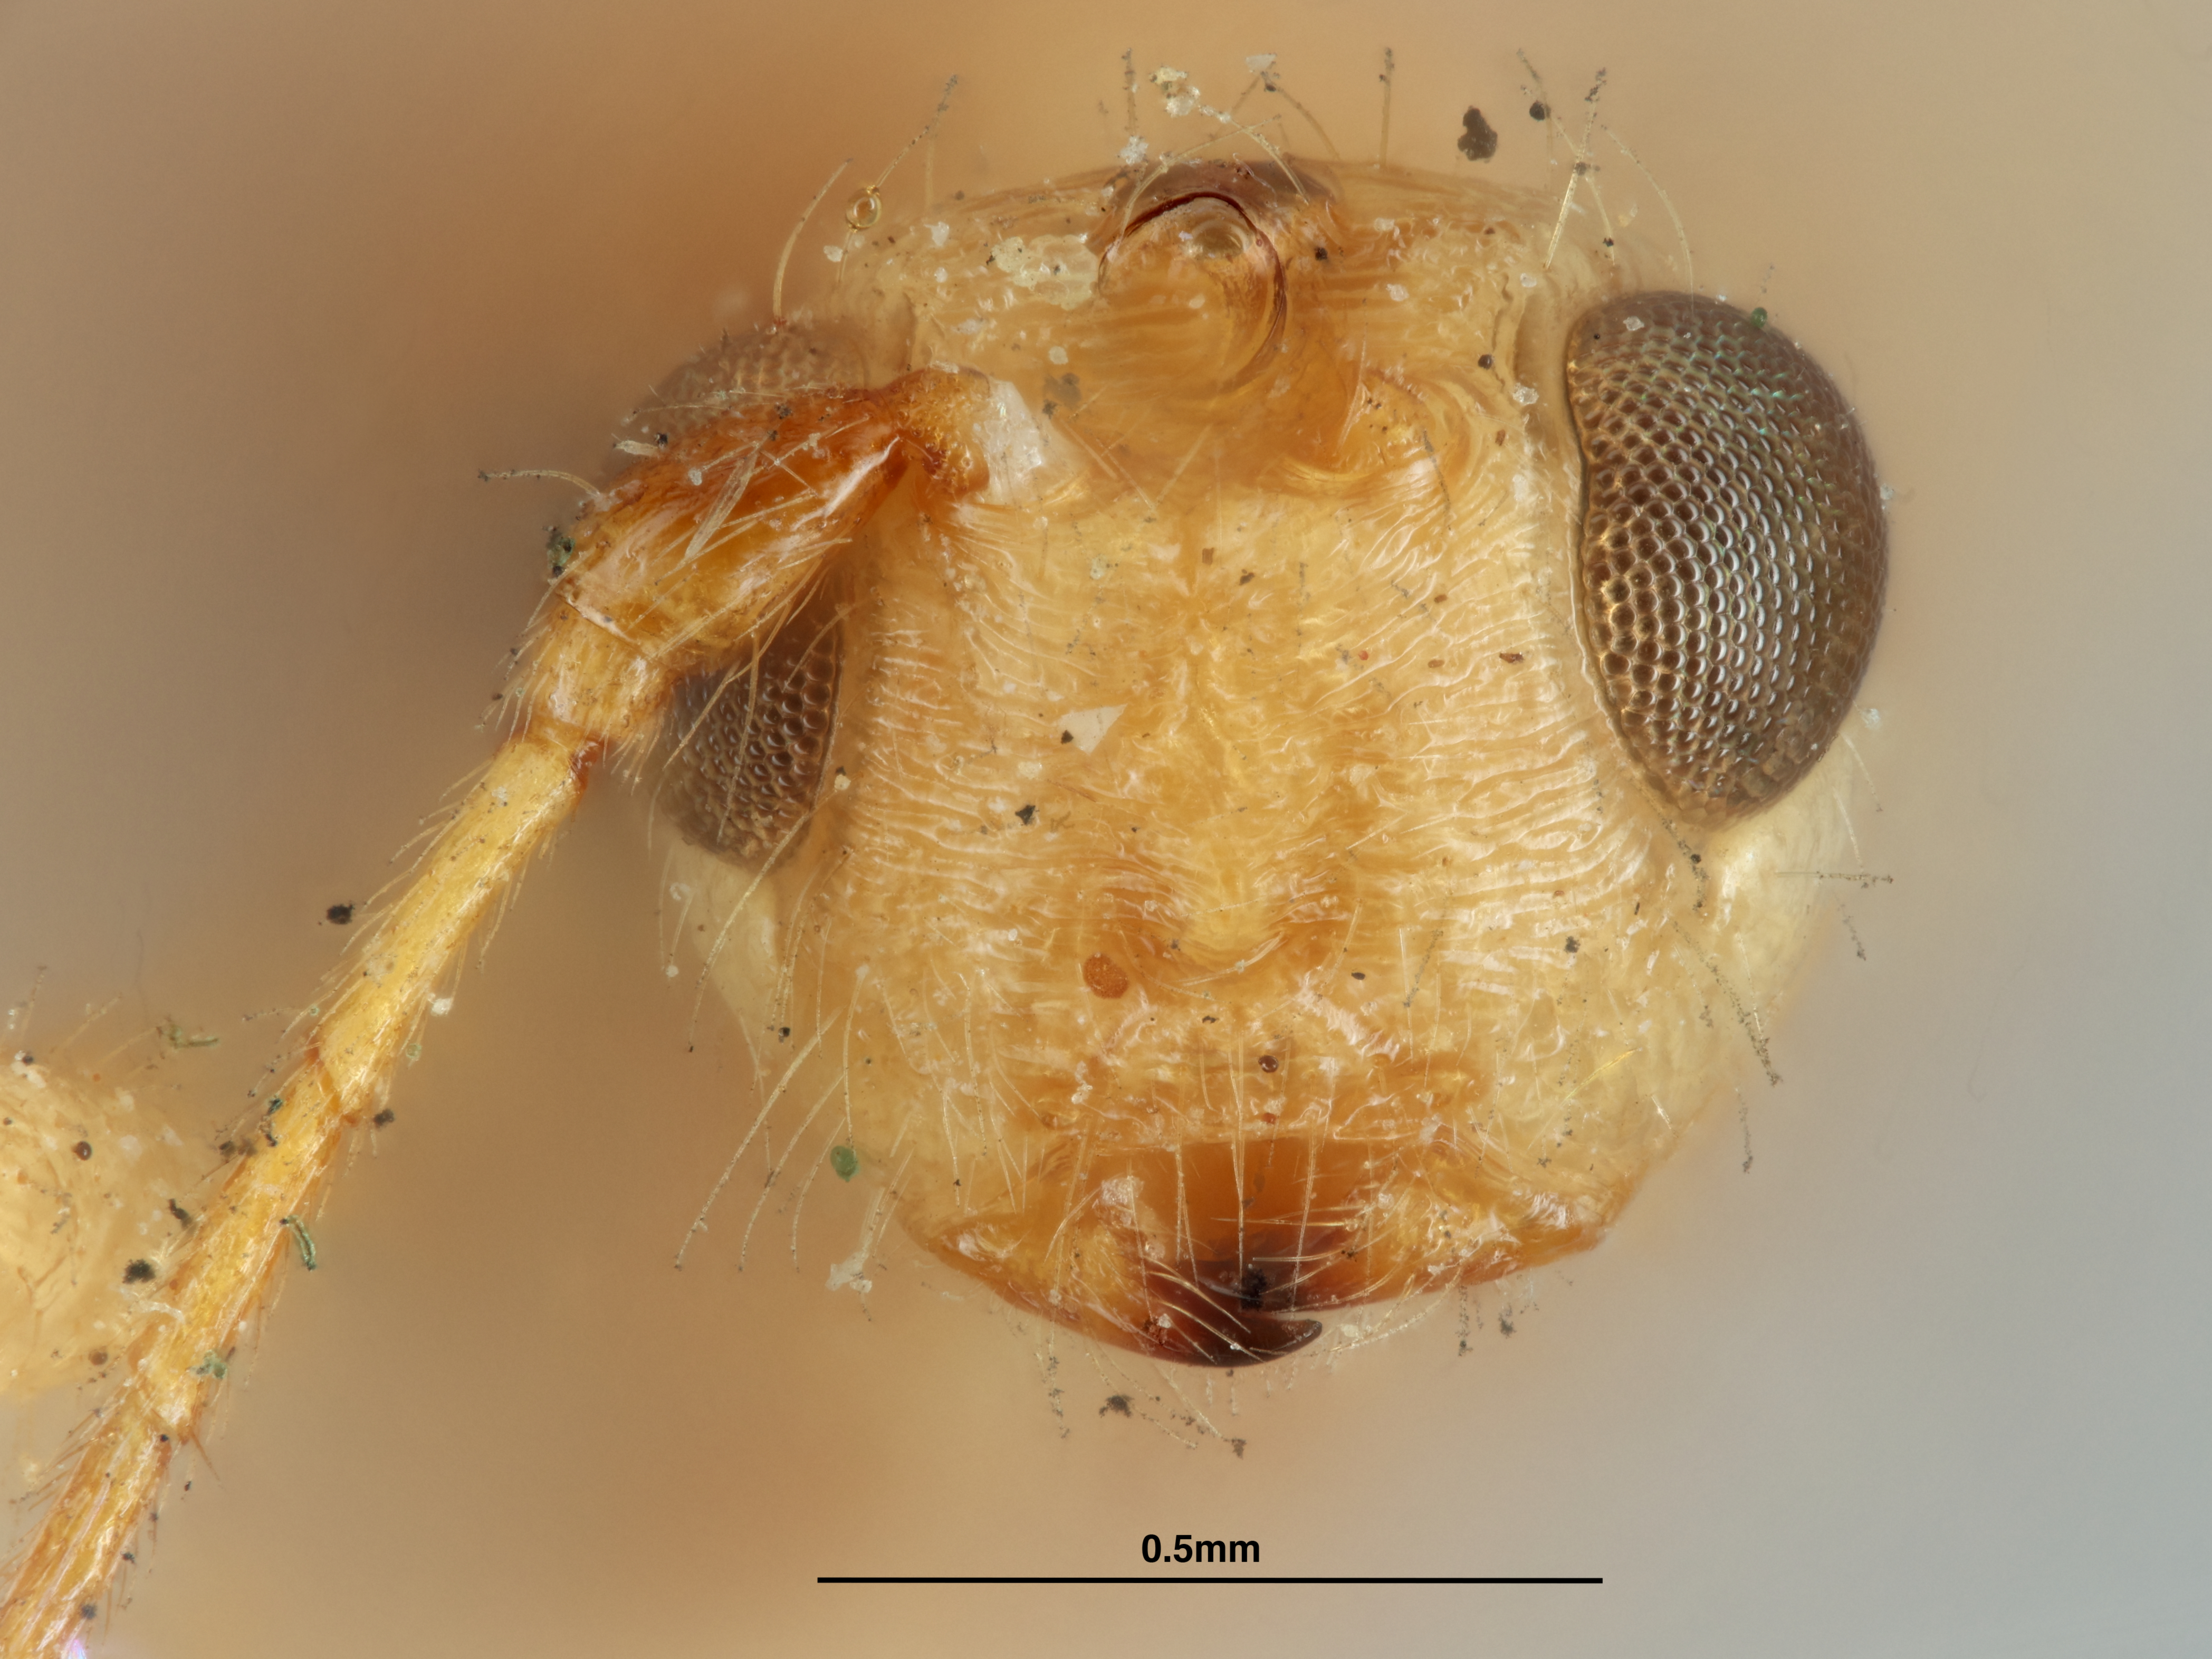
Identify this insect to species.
Spathius proxenus
